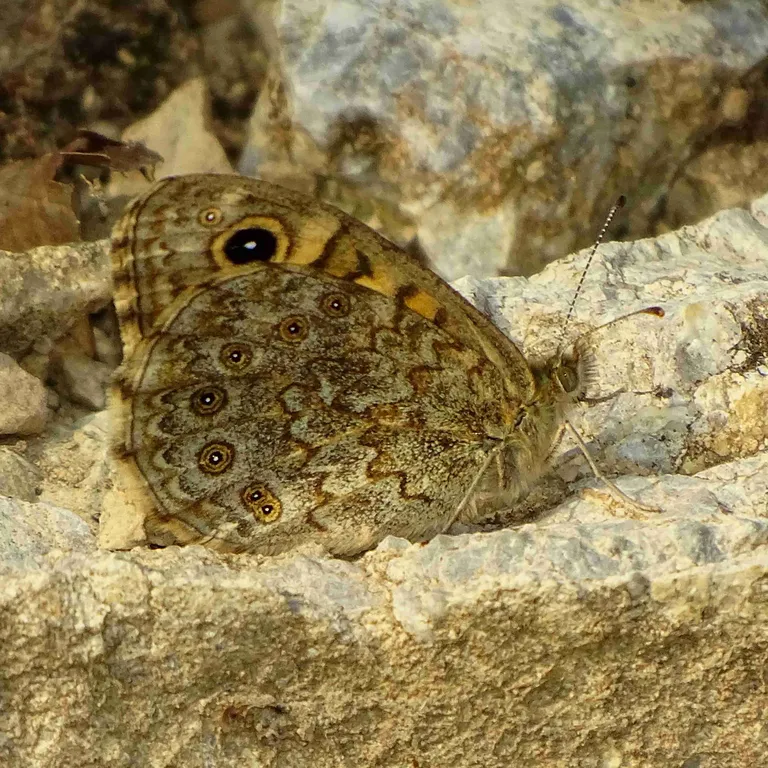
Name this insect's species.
Lasiommata megera (also Pararge megera)
